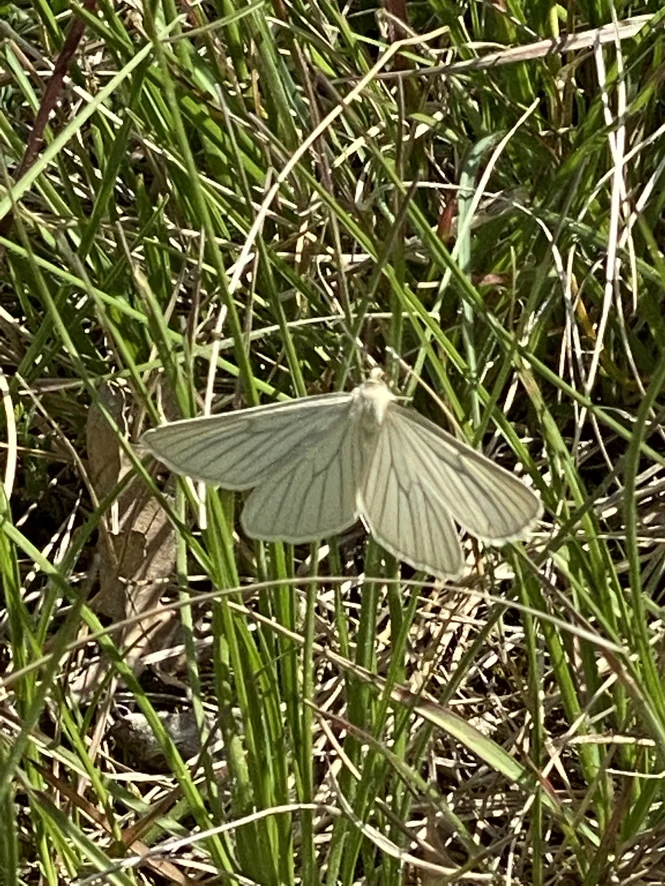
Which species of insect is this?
Siona lineata
